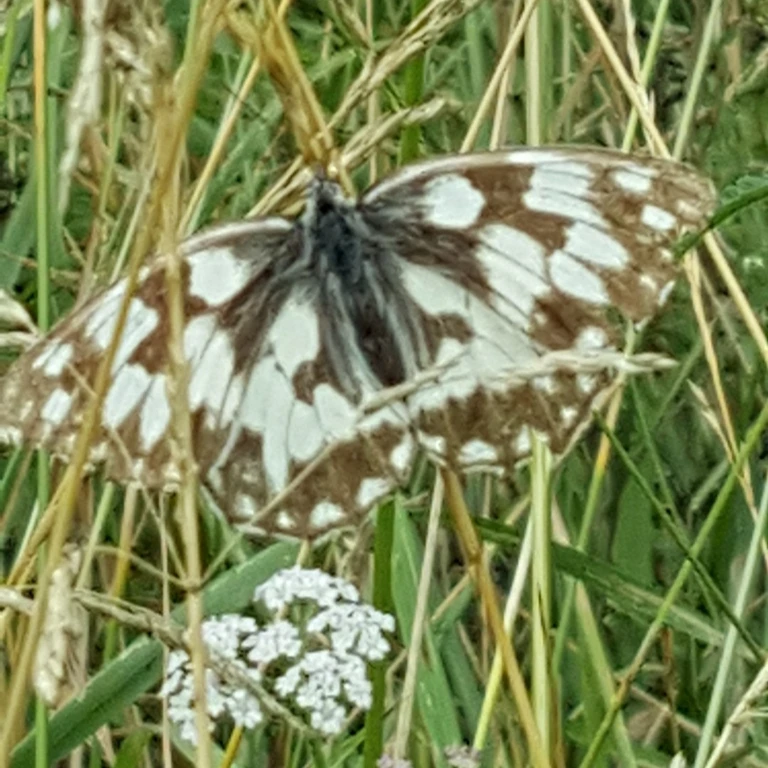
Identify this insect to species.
Melanargia galathea
